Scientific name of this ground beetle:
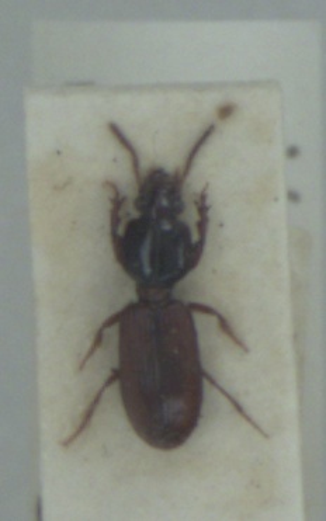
Clivina collaris
